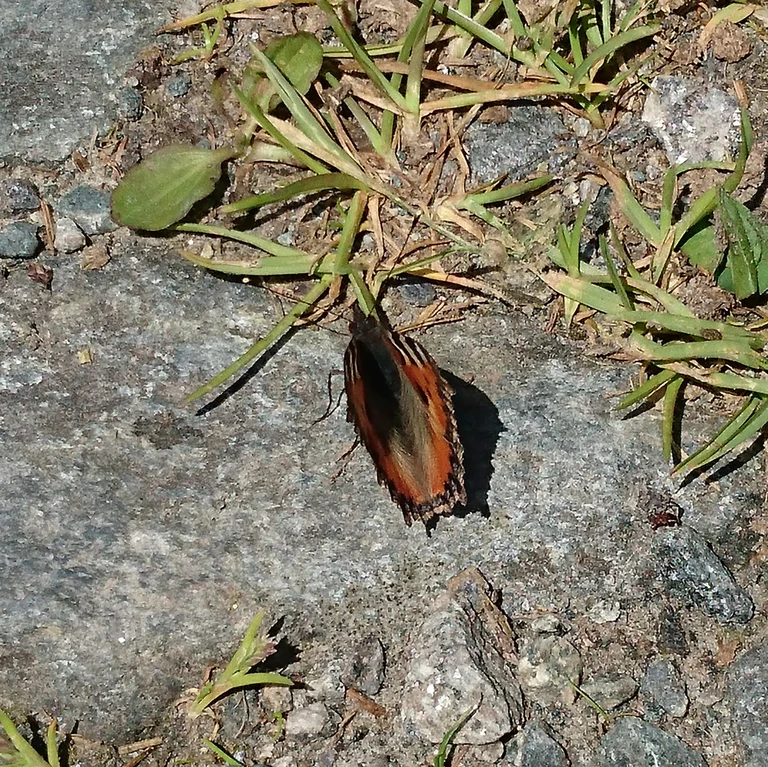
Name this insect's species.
Aglais urticae
